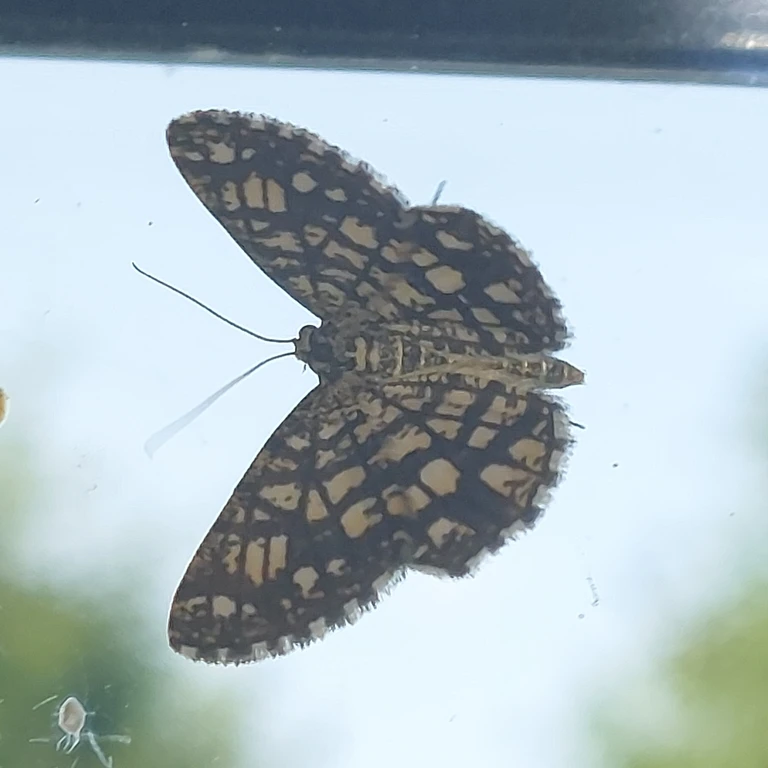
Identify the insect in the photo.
Chiasmia clathrata
